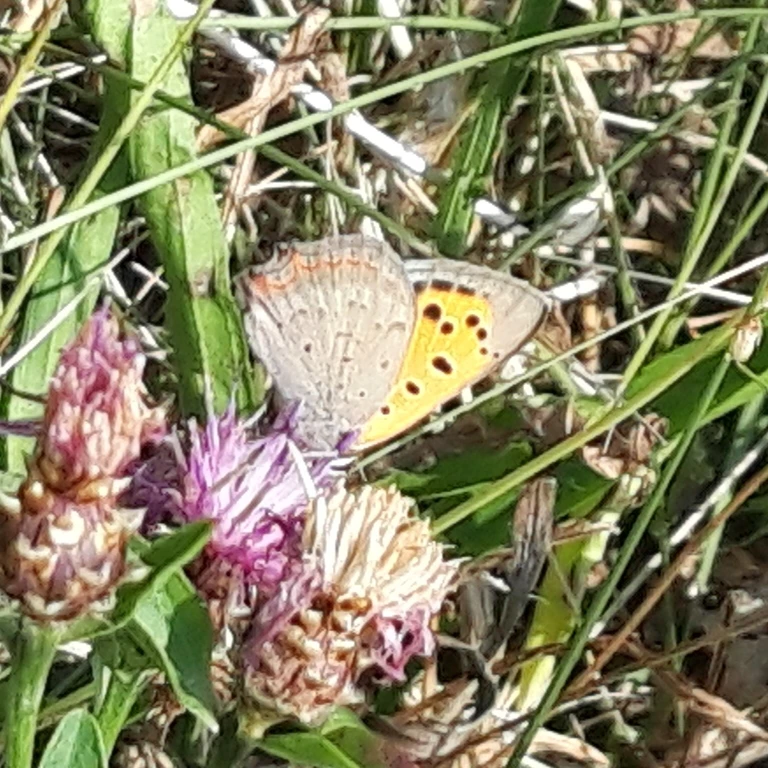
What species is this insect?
Lycaena phlaeas
